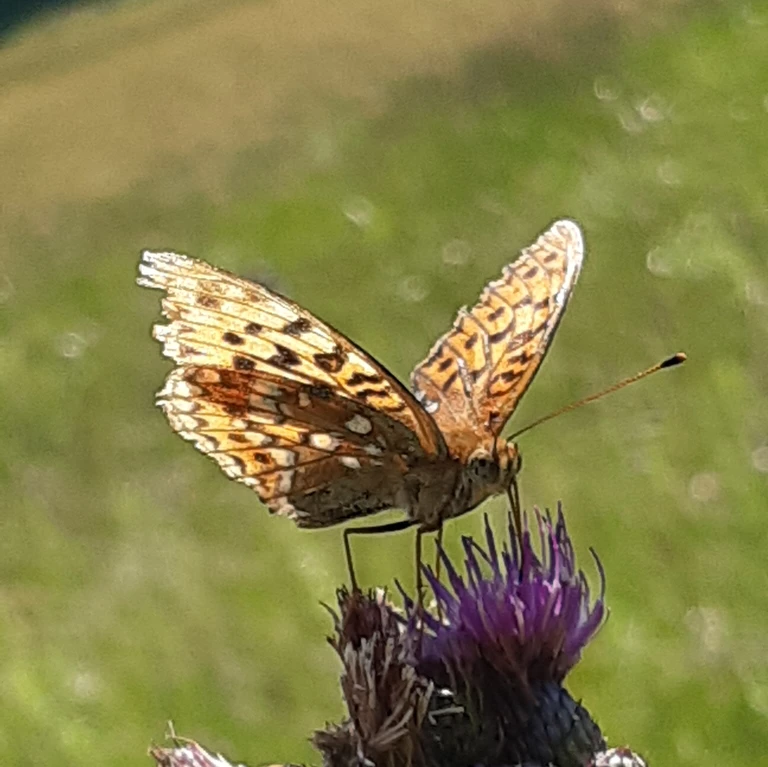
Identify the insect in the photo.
Fabriciana adippe
